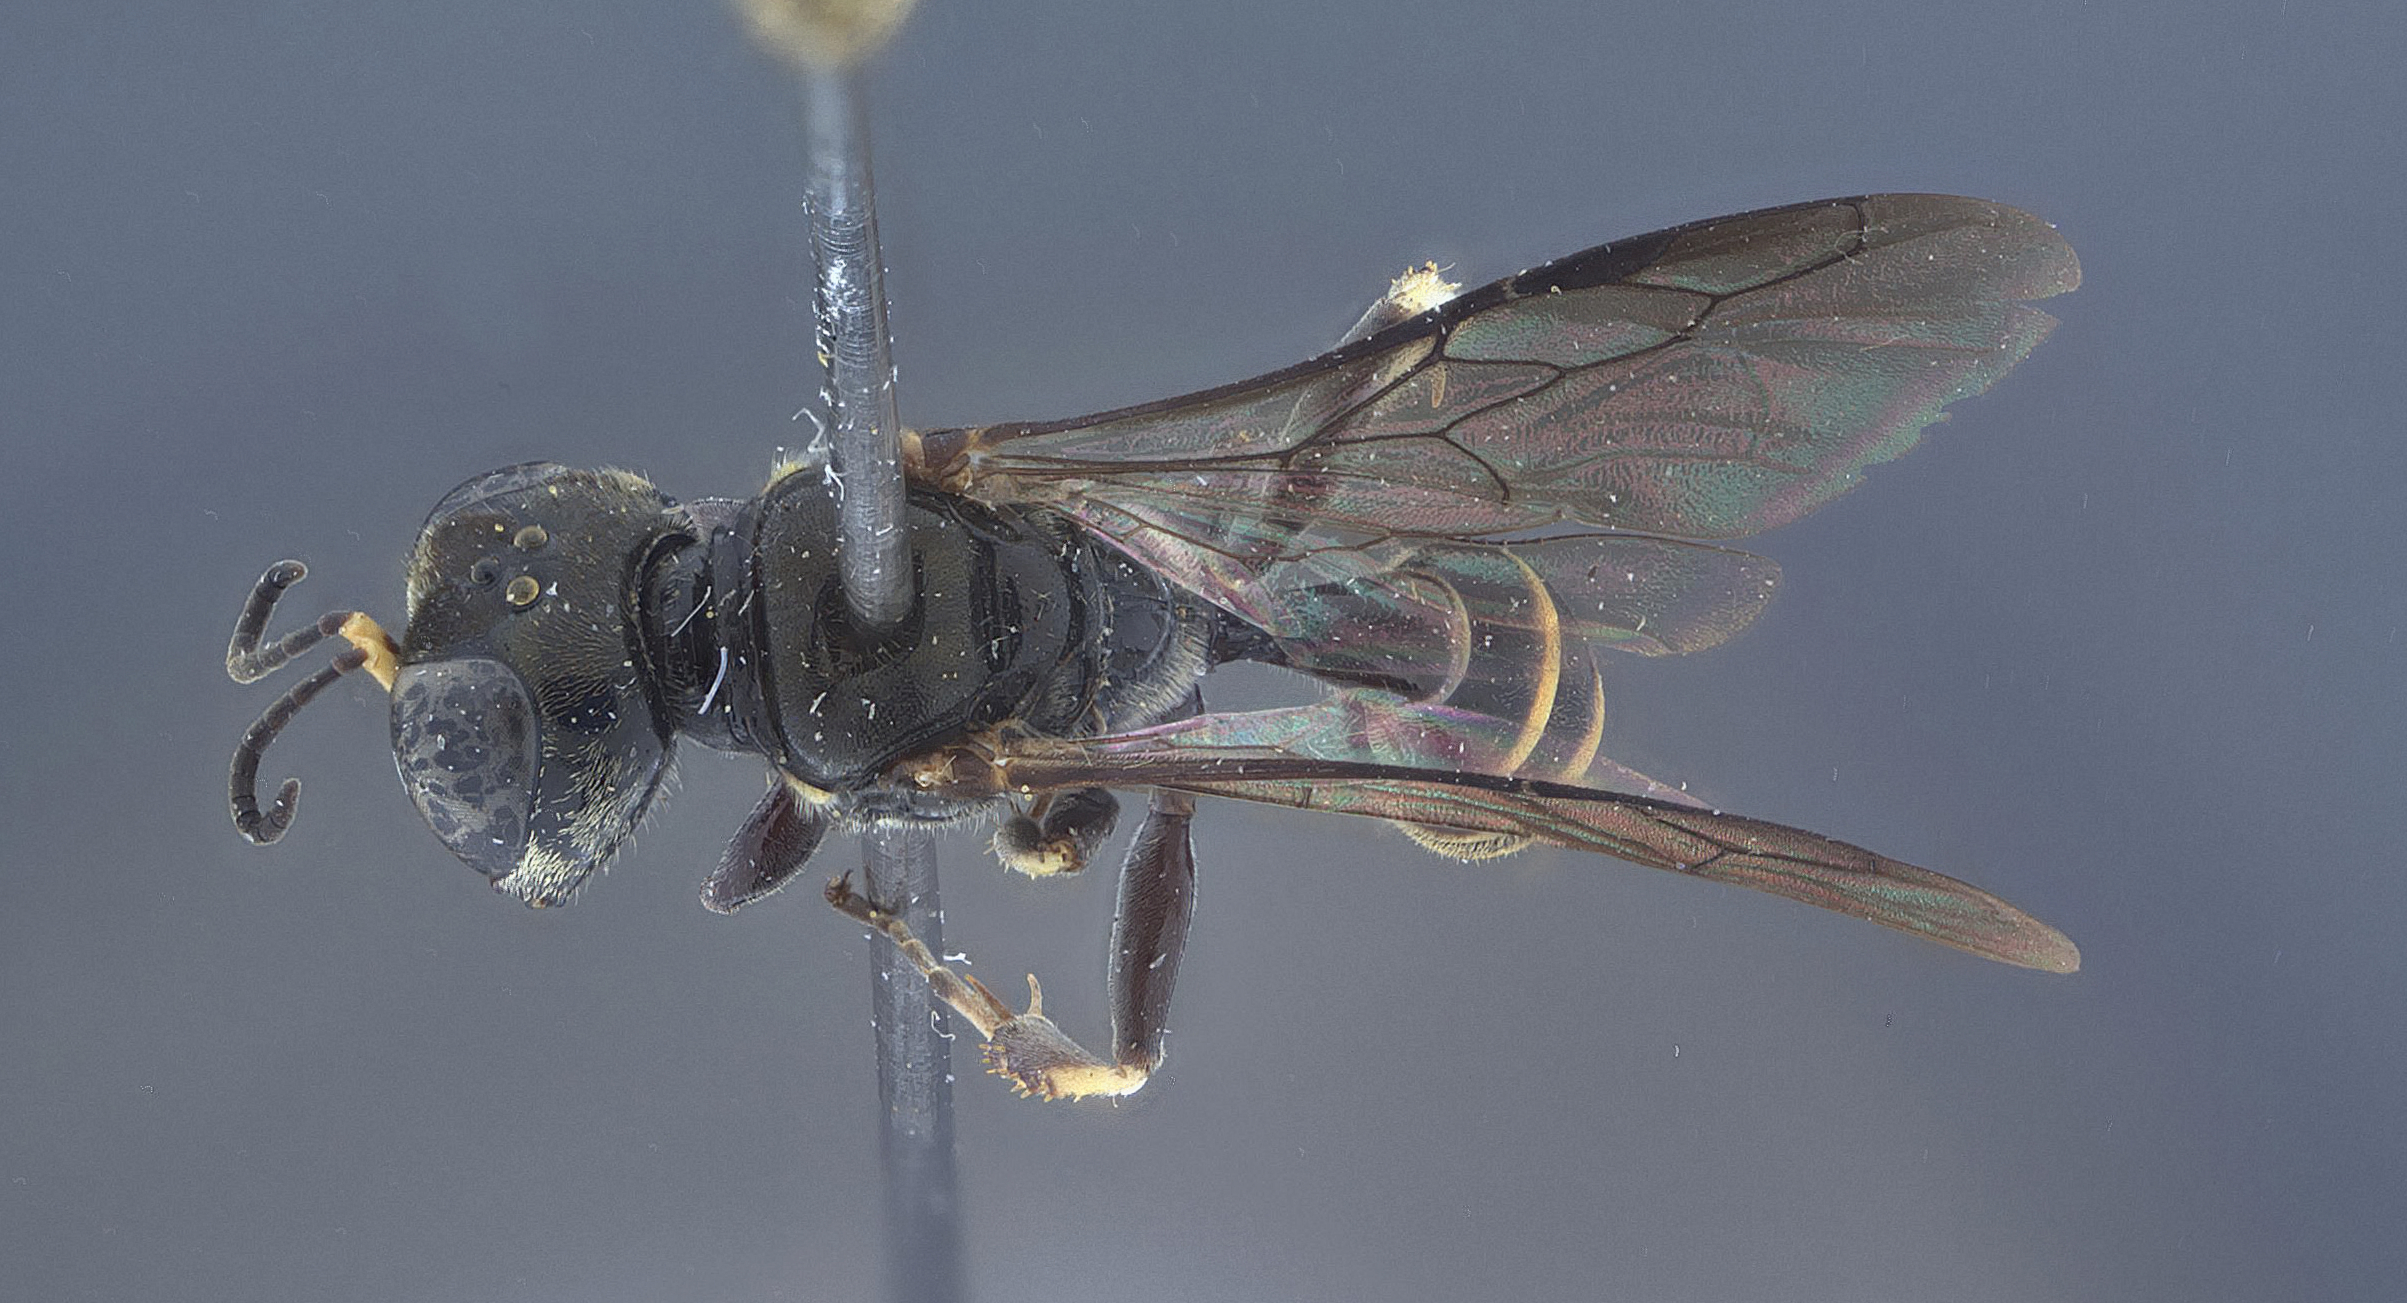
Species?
Crossocerus punctivertex
